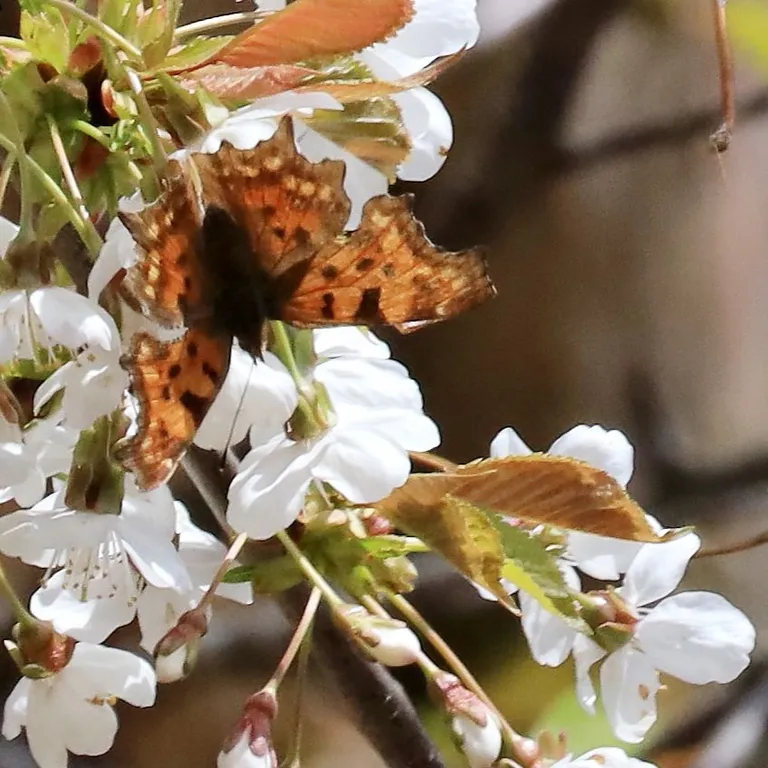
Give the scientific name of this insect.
Polygonia c-album
